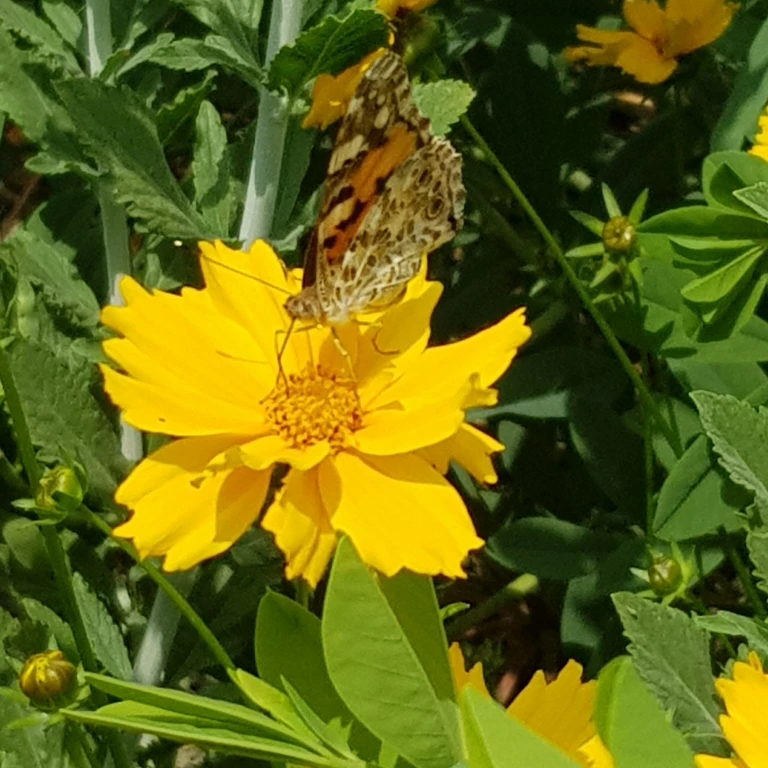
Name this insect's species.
Vanessa cardui
